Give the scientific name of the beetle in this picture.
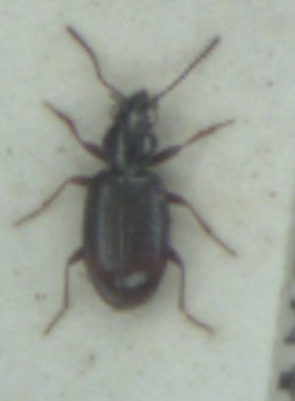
Bembidion normannum
